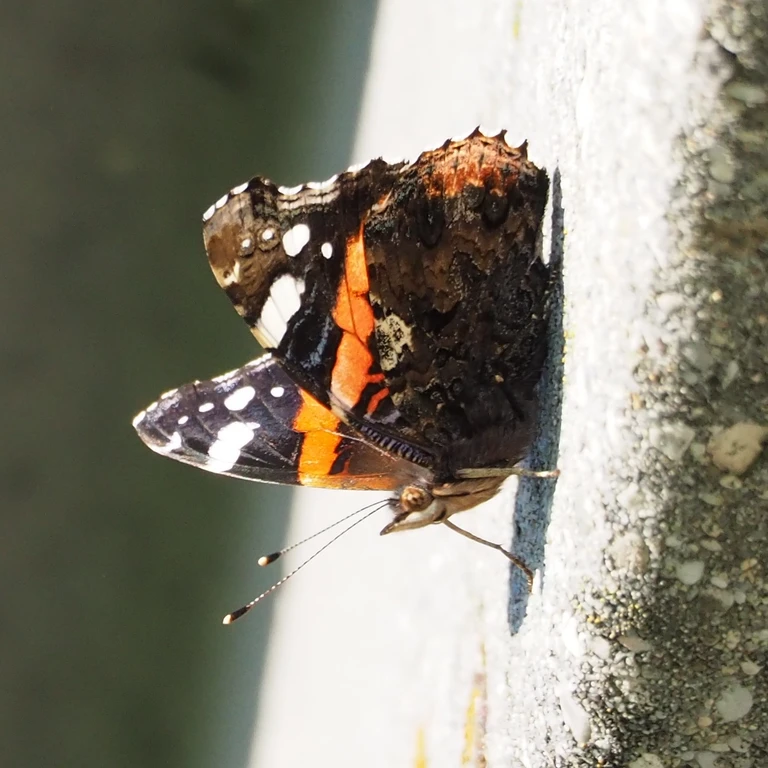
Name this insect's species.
Vanessa atalanta
